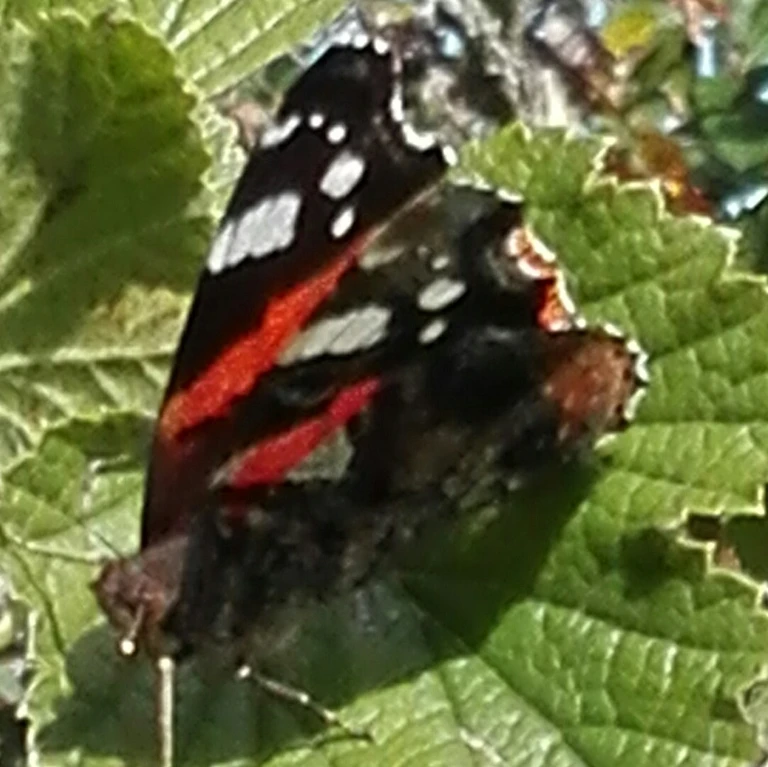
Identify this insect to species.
Vanessa atalanta
